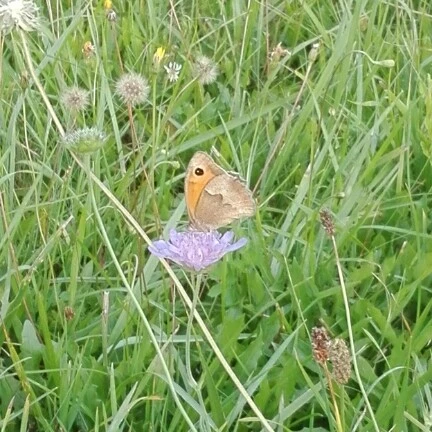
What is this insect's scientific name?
Maniola jurtina
